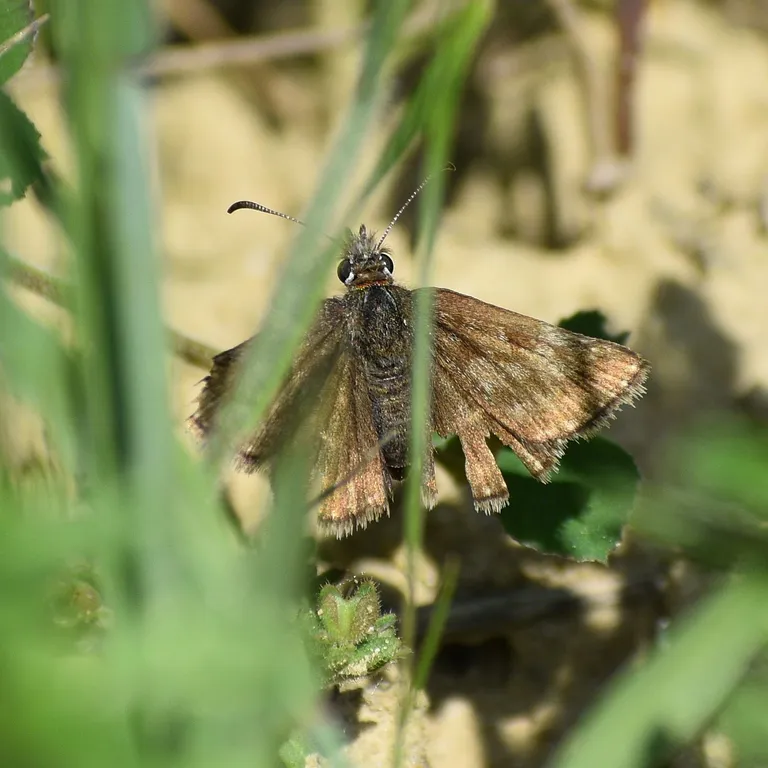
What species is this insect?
Erynnis tages
